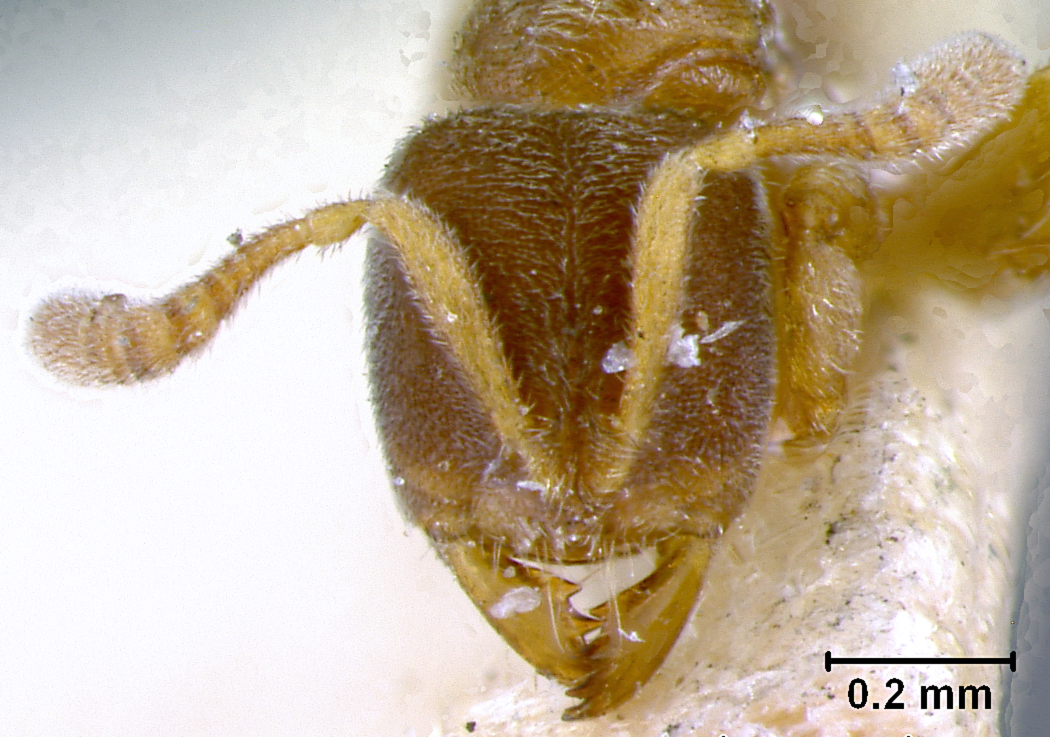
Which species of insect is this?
Cryptopone mayri
